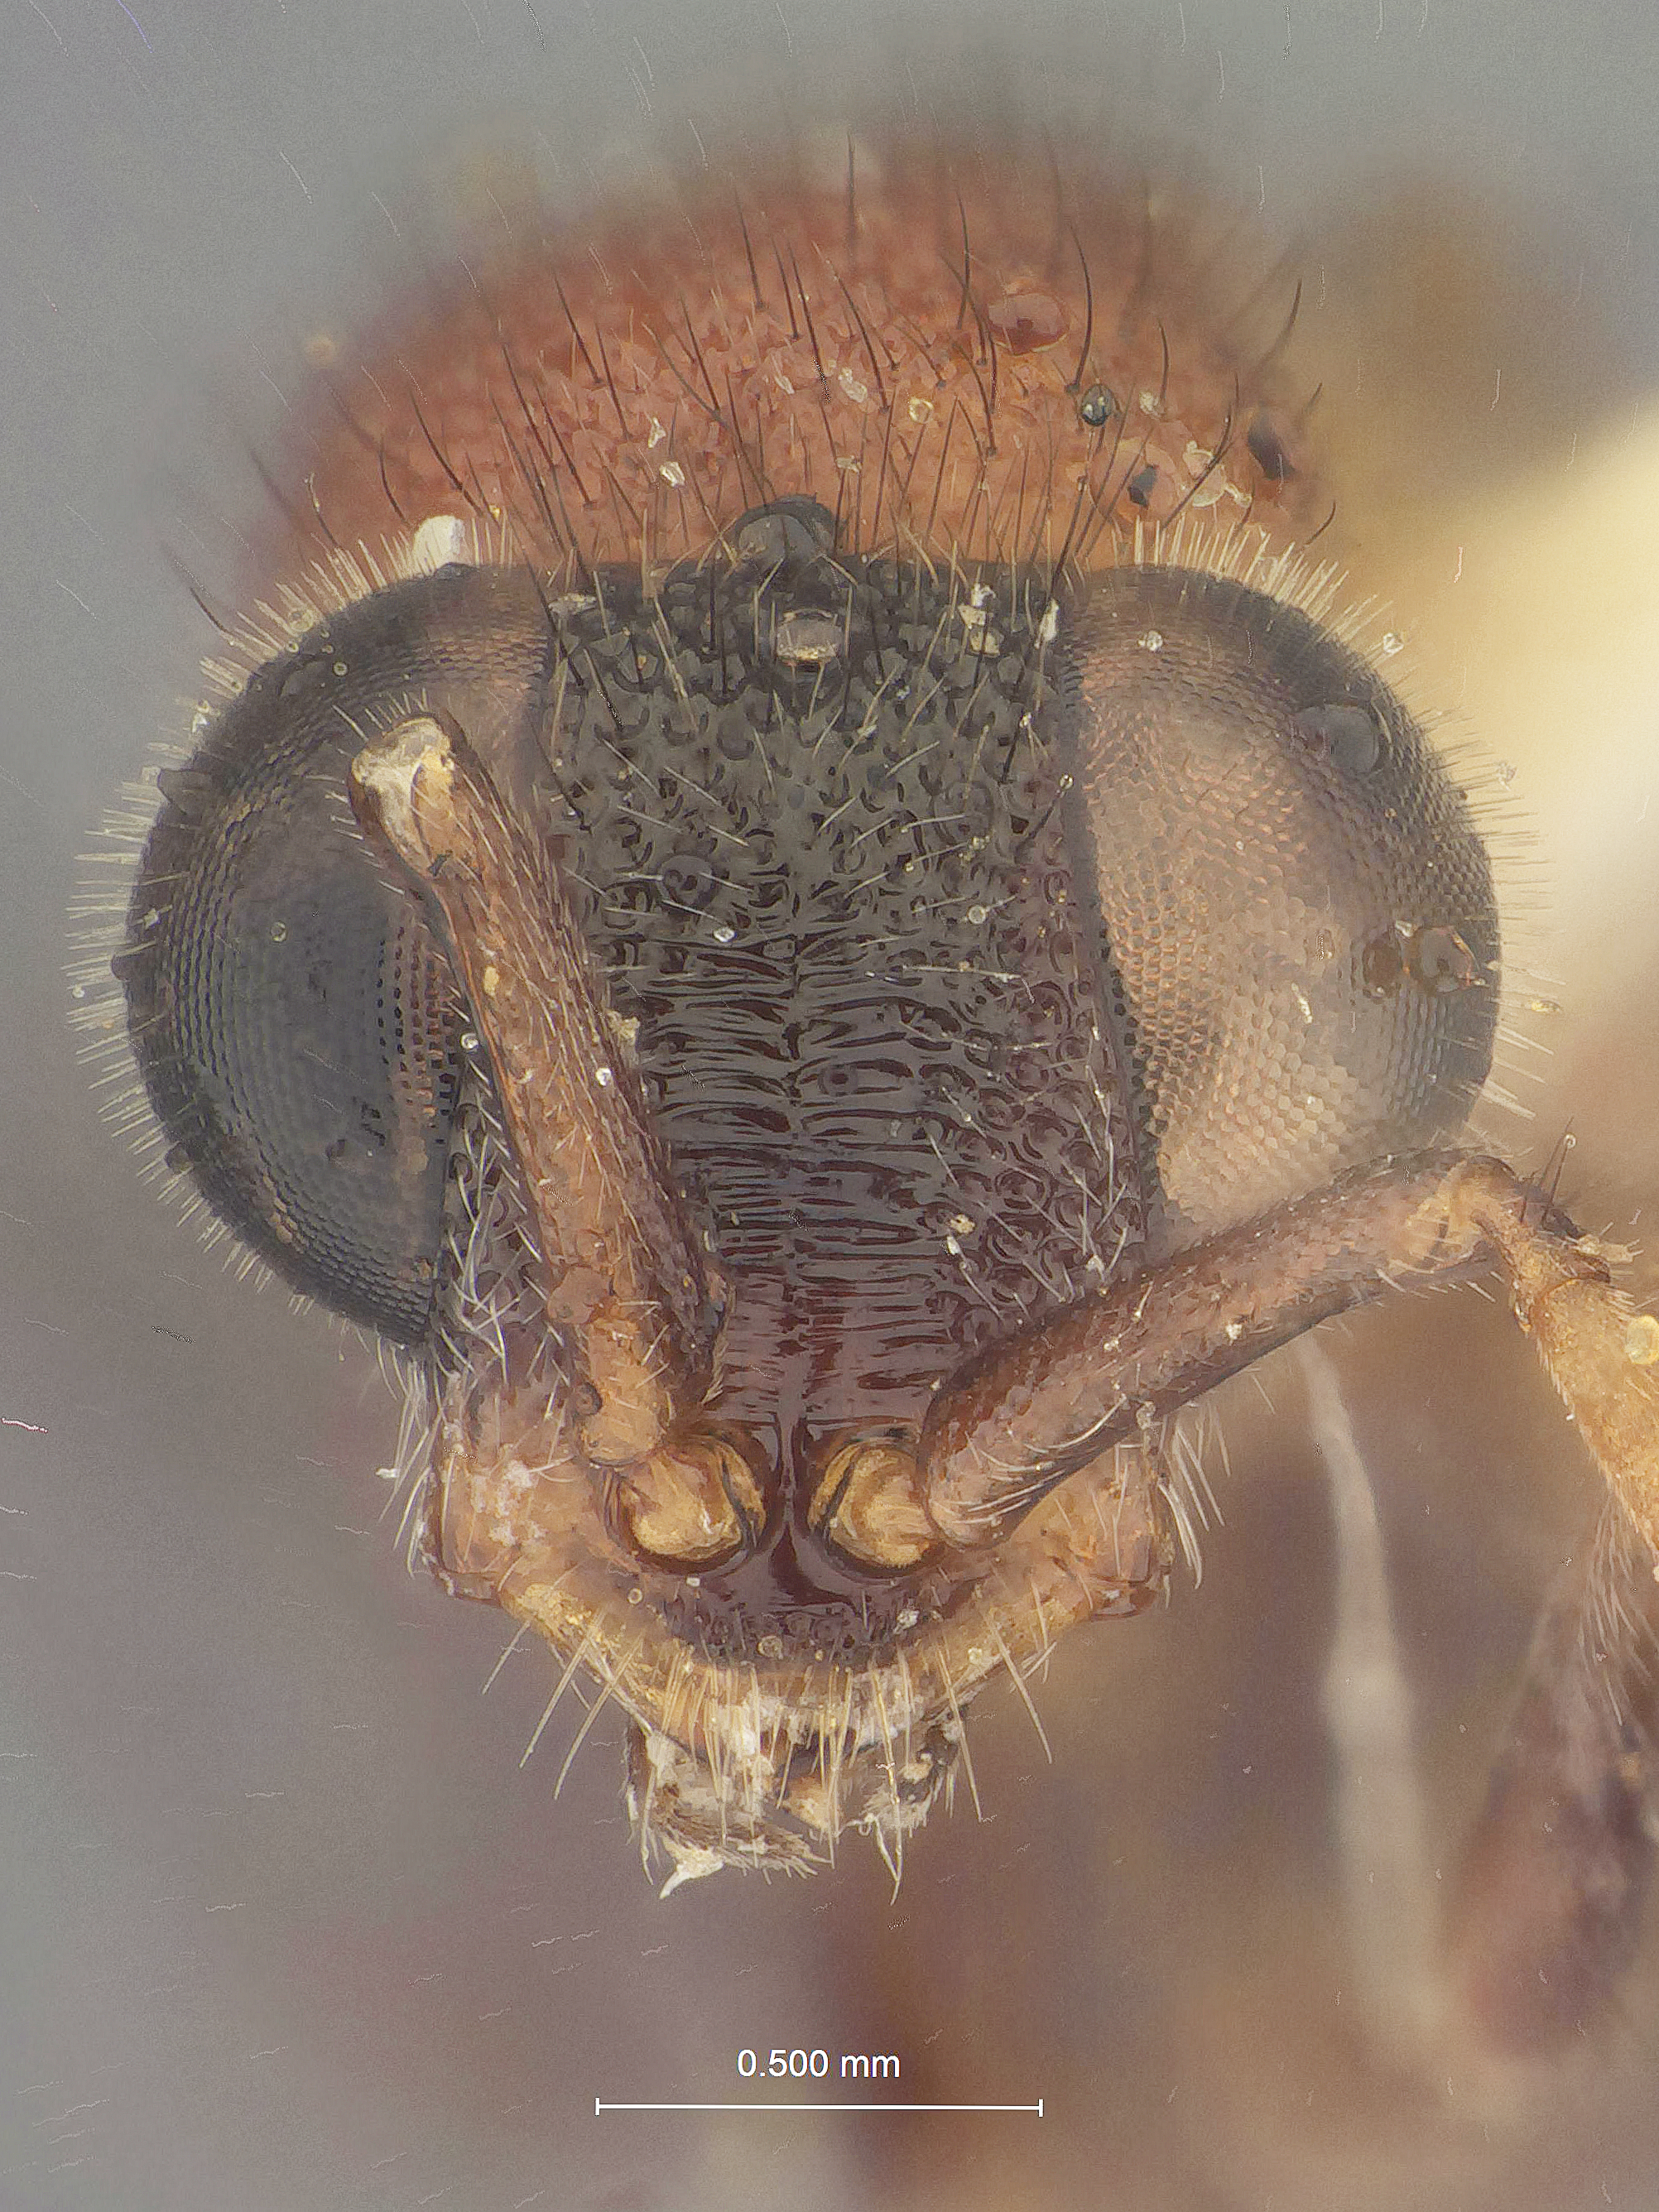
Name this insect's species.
Serendibula deraniyagalai
